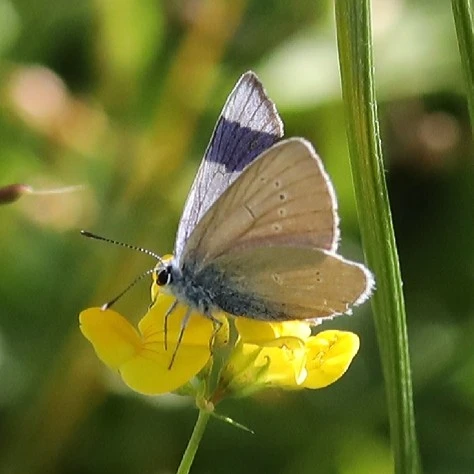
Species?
Cyaniris semiargus
